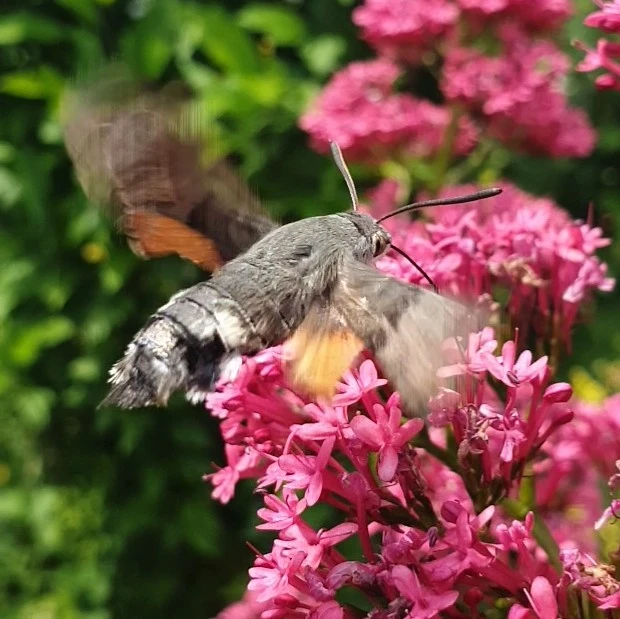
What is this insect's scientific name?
Macroglossum stellatarum
